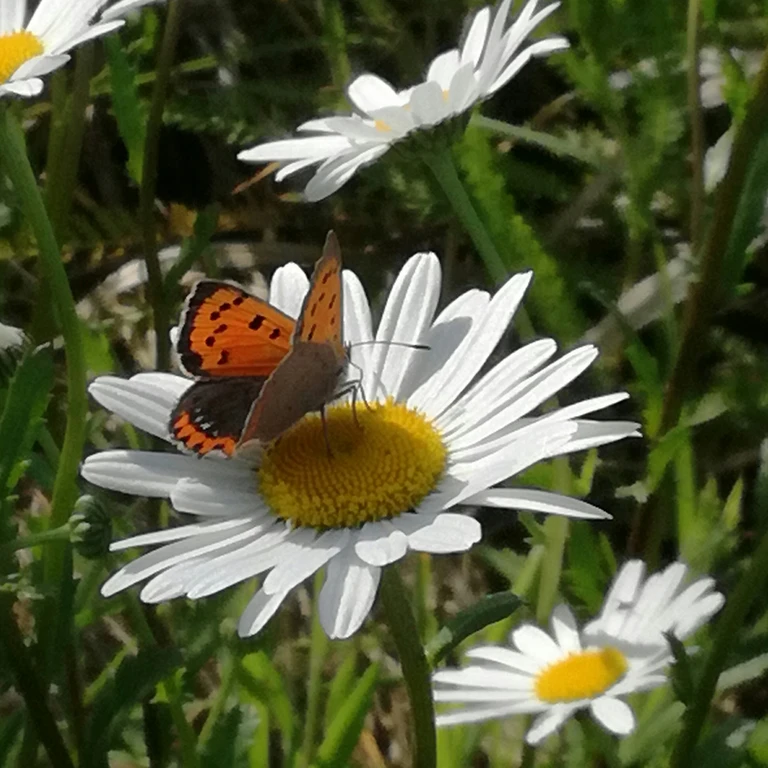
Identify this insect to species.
Lycaena phlaeas
